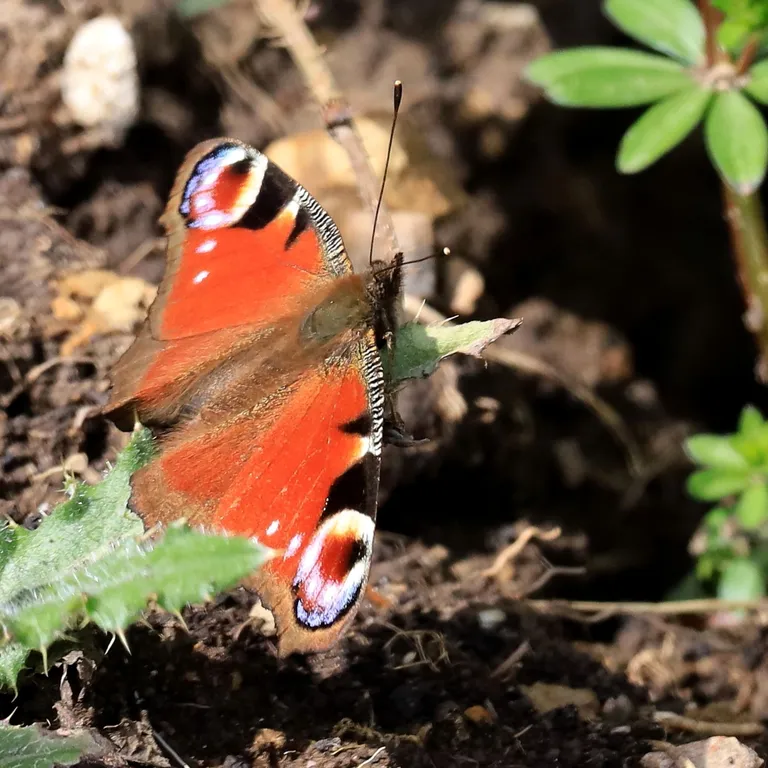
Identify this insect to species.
Aglais io
